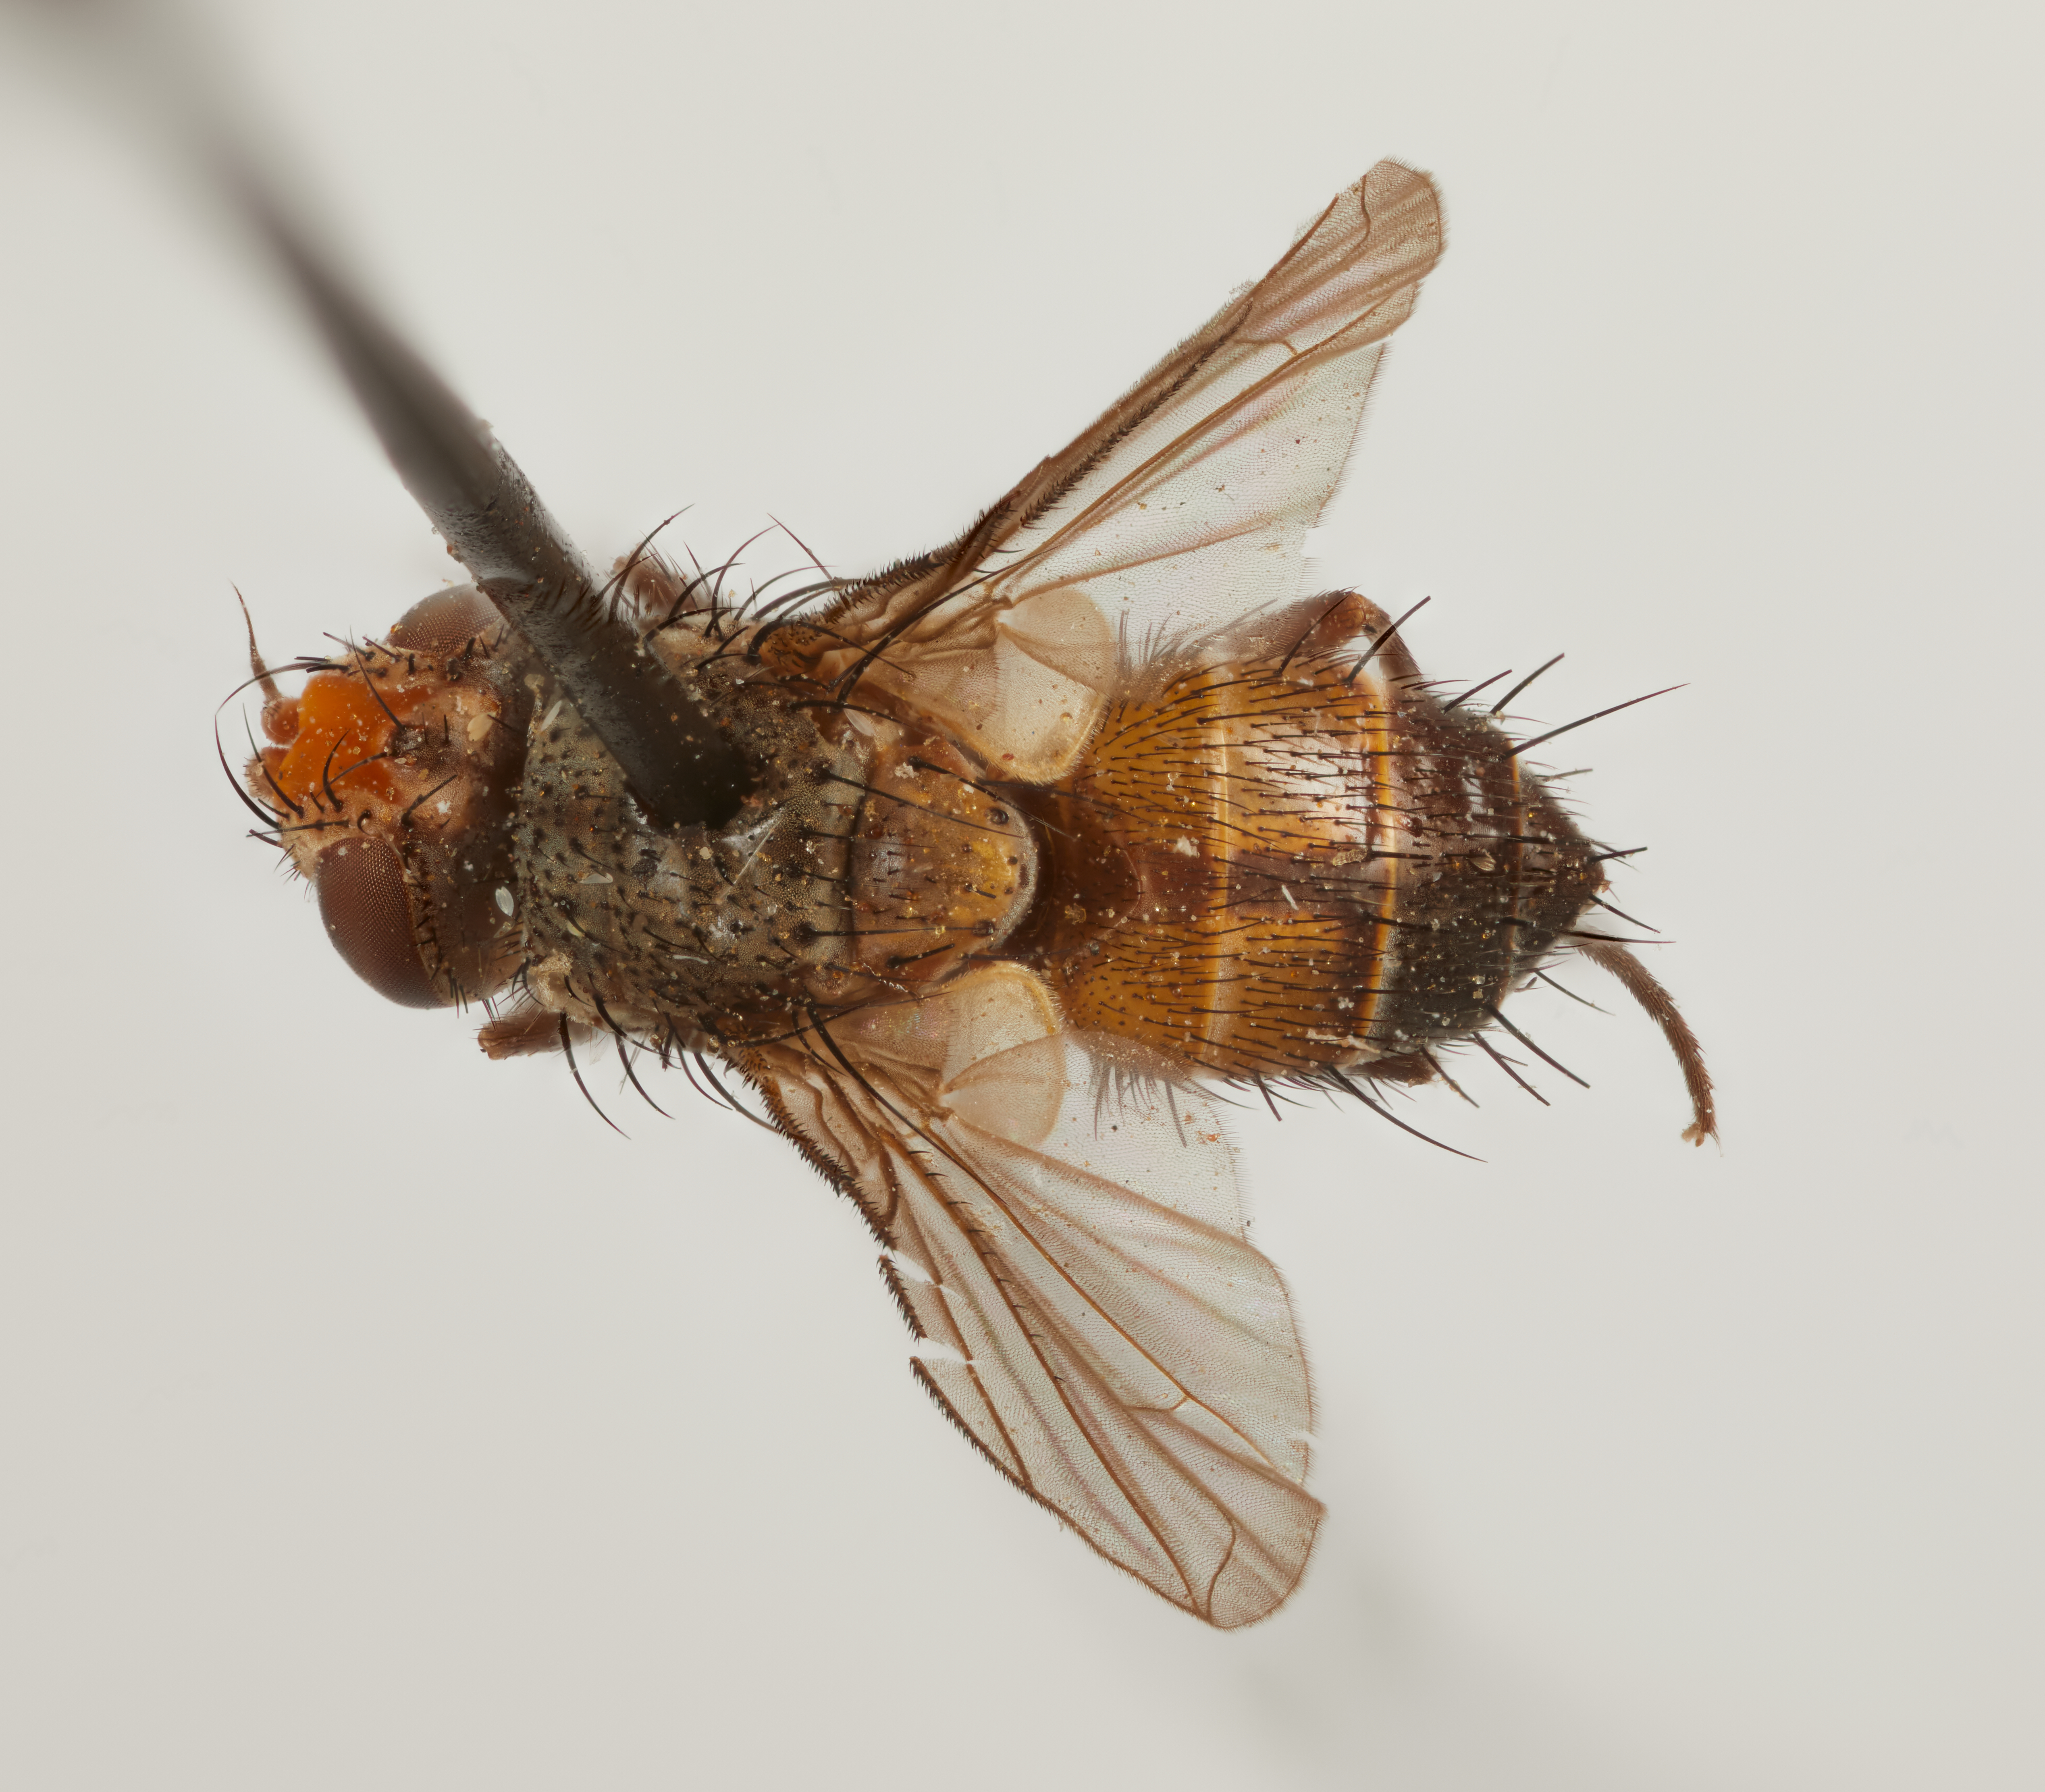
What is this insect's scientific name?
Actia cornuta
